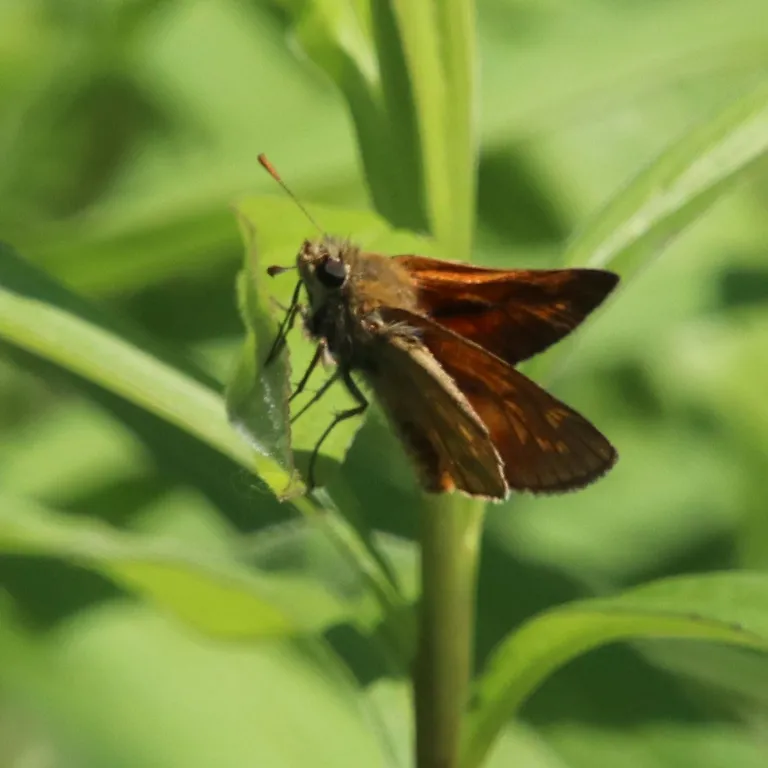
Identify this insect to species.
Ochlodes sylvanus (also Ochlodes venata)
